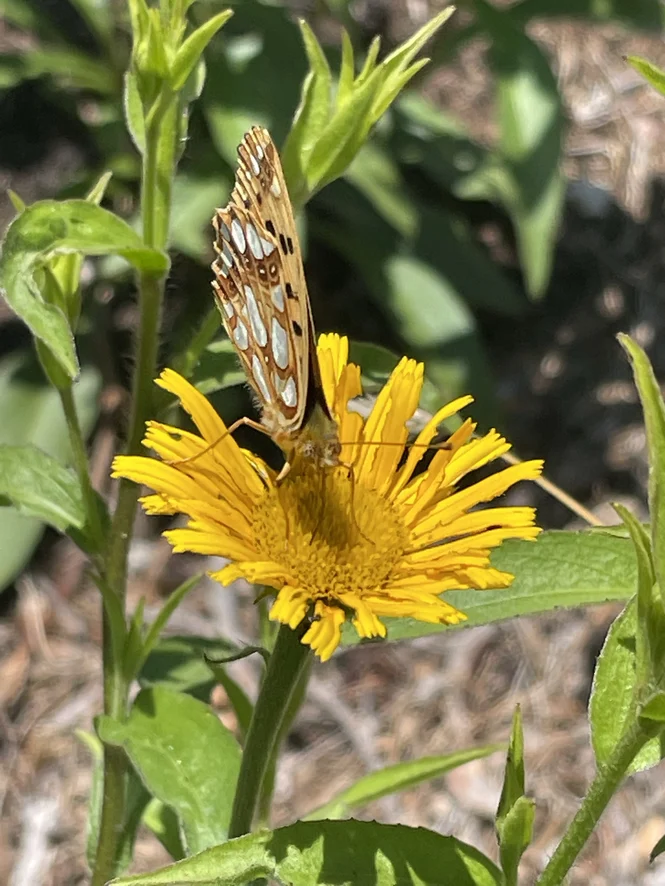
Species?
Issoria lathonia
